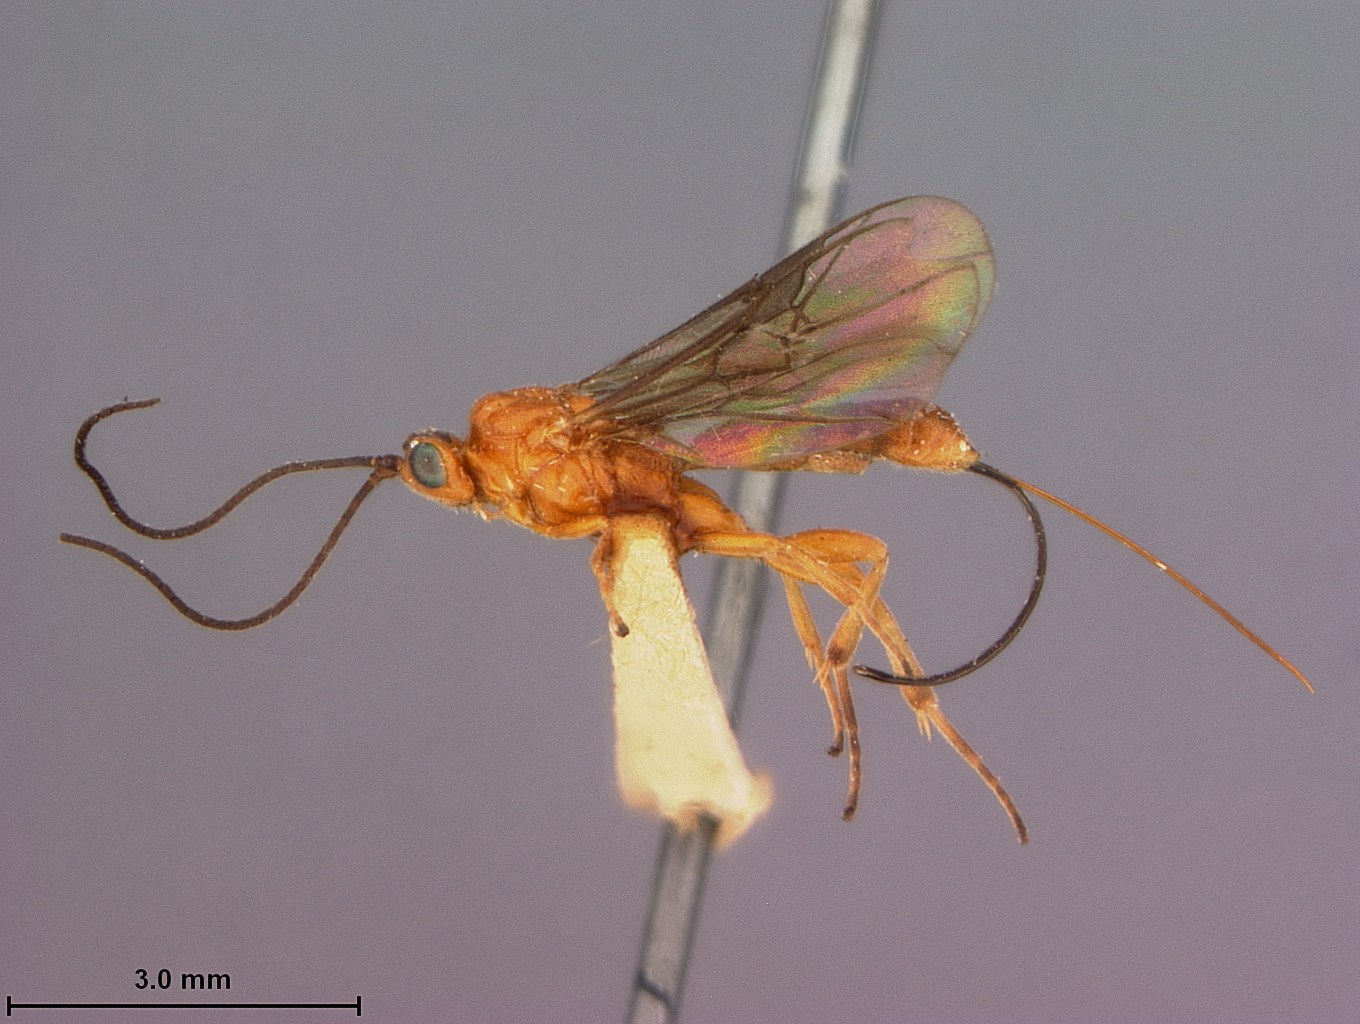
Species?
Bassus abdominalis
